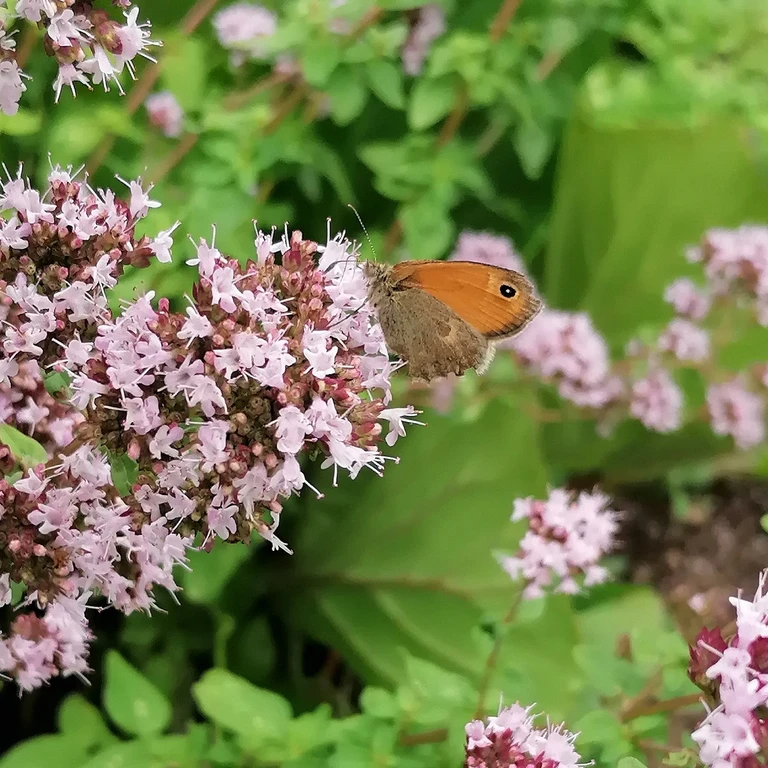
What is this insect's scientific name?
Coenonympha pamphilus
